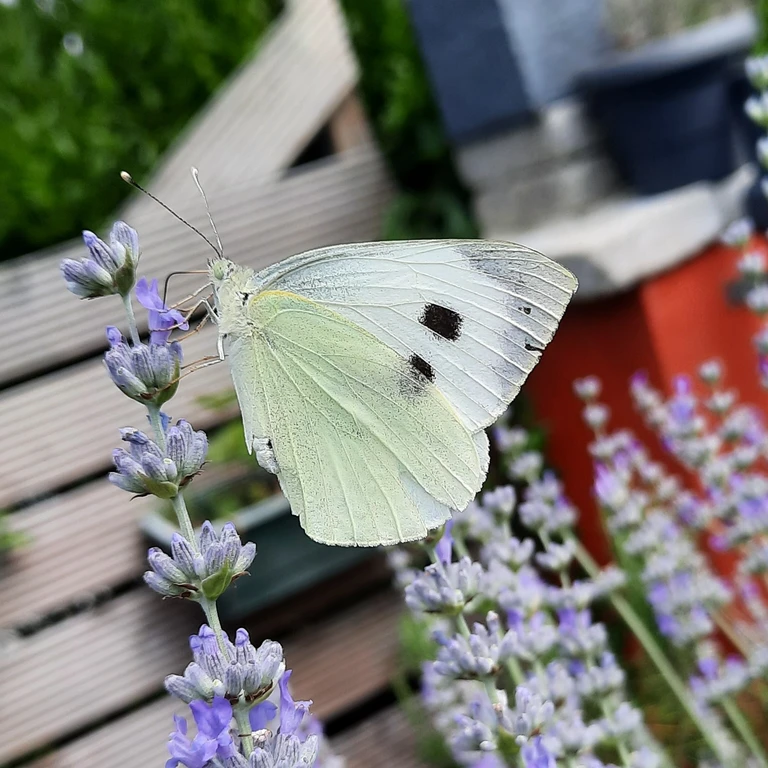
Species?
Pieris brassicae
